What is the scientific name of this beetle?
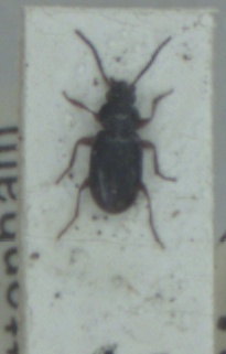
Bembidion guttula
